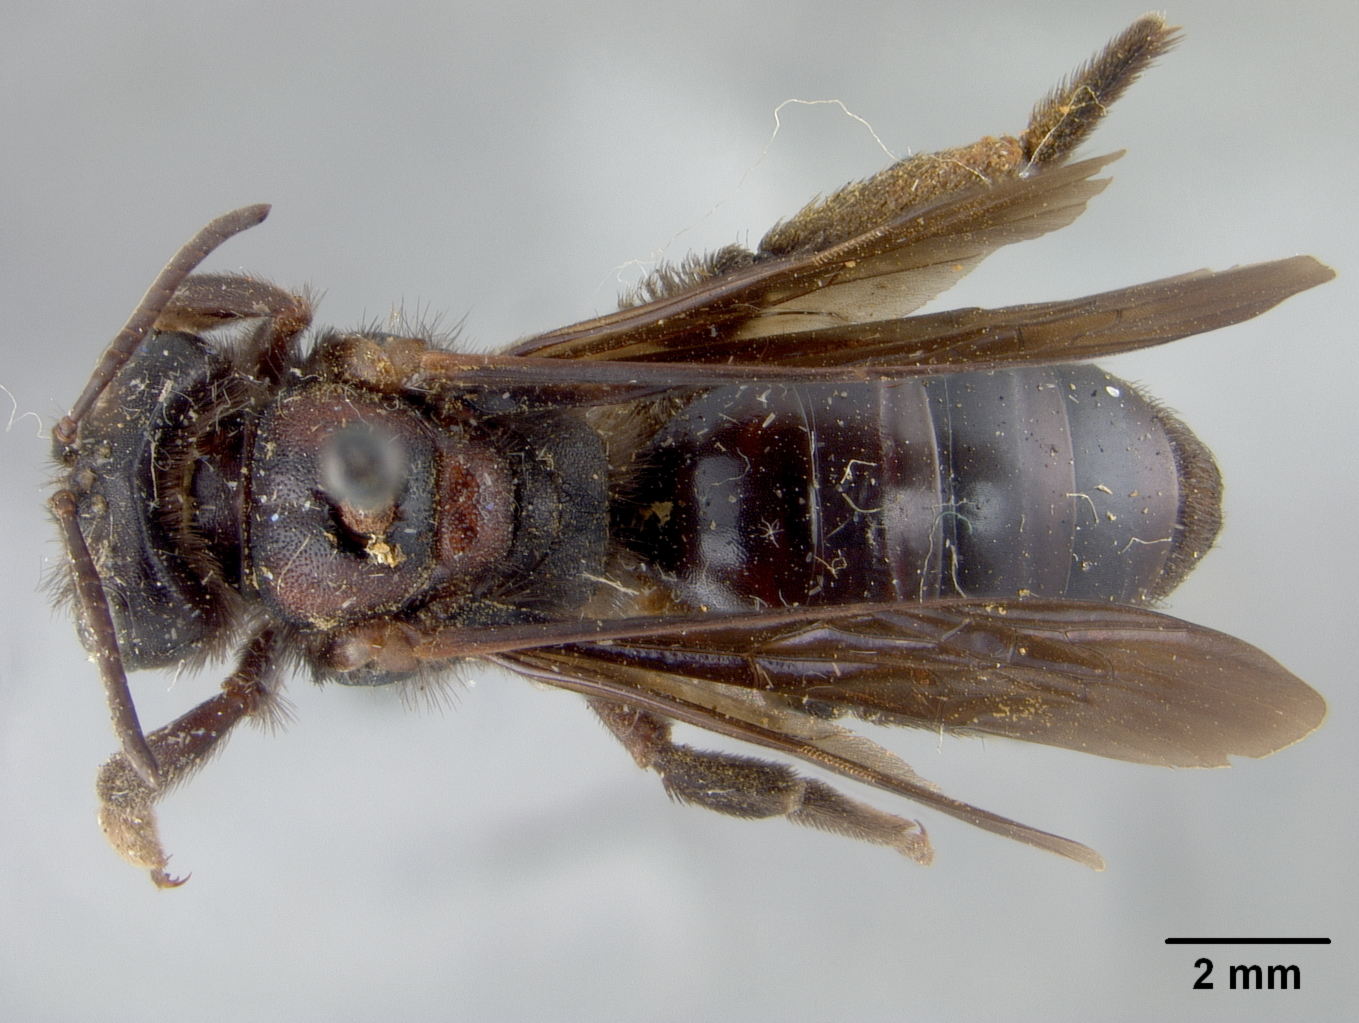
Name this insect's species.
Andrena cussariensis
